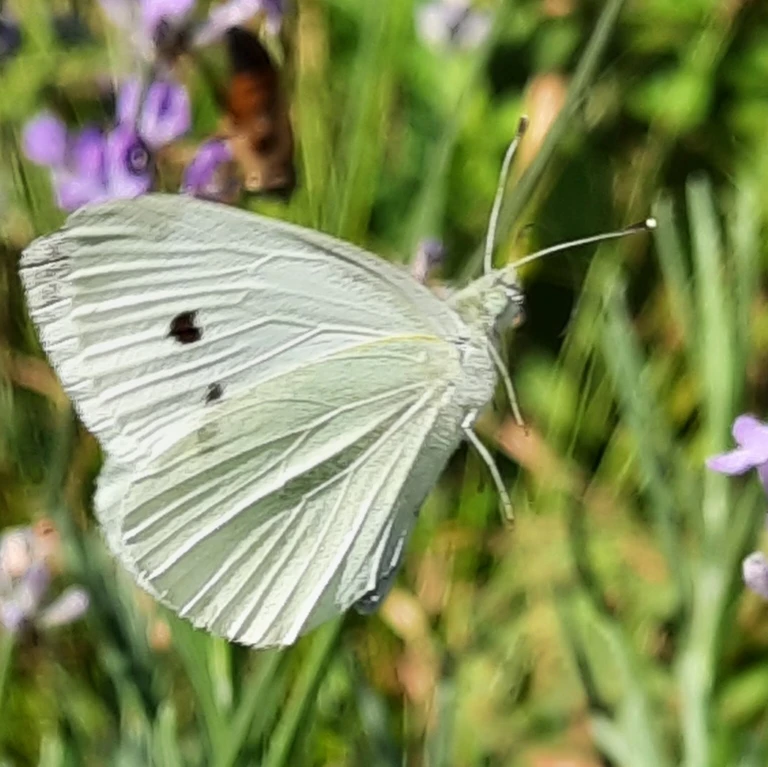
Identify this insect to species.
Pieris rapae
